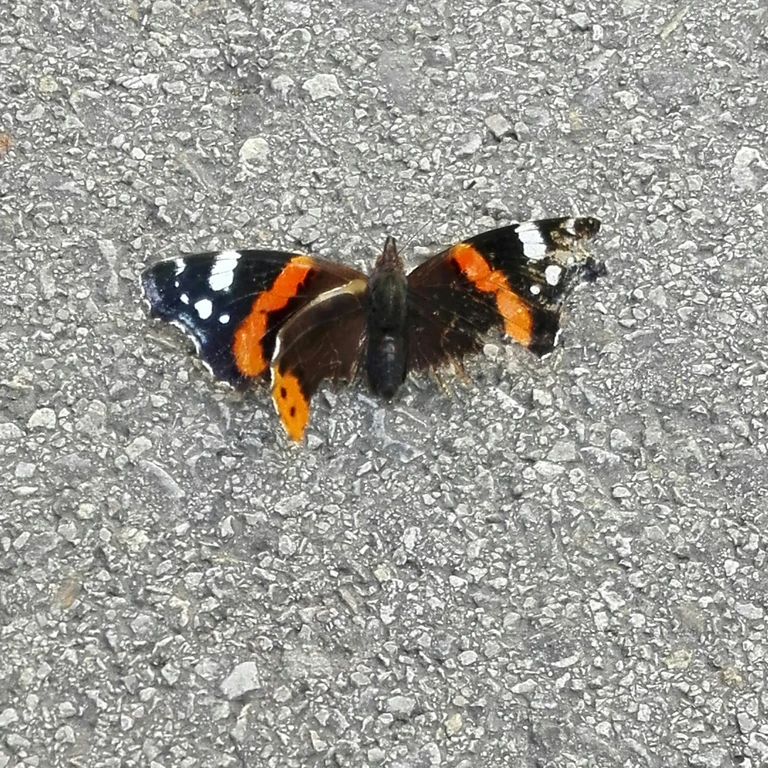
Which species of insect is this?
Vanessa atalanta
